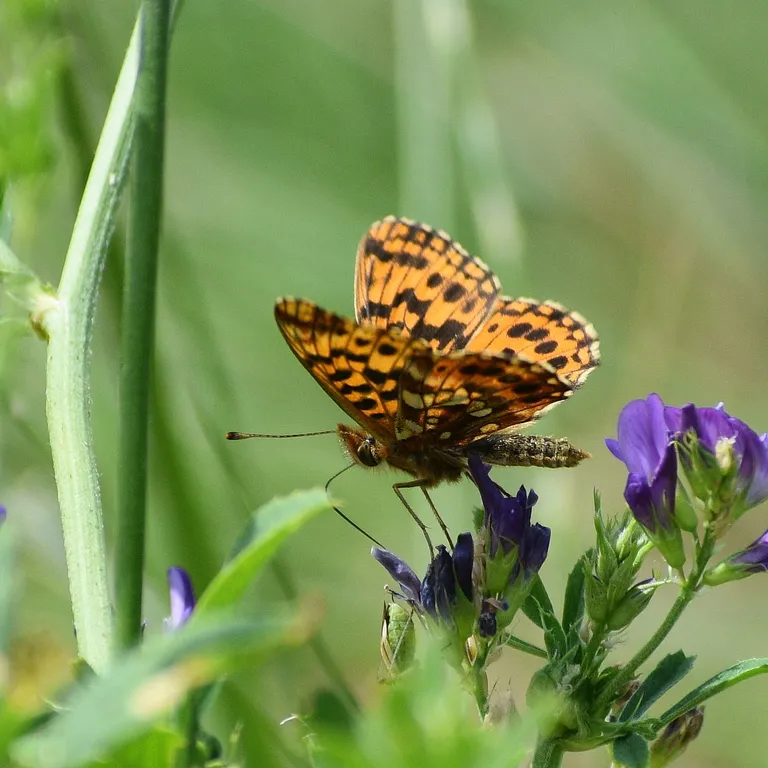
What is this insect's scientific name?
Boloria dia
